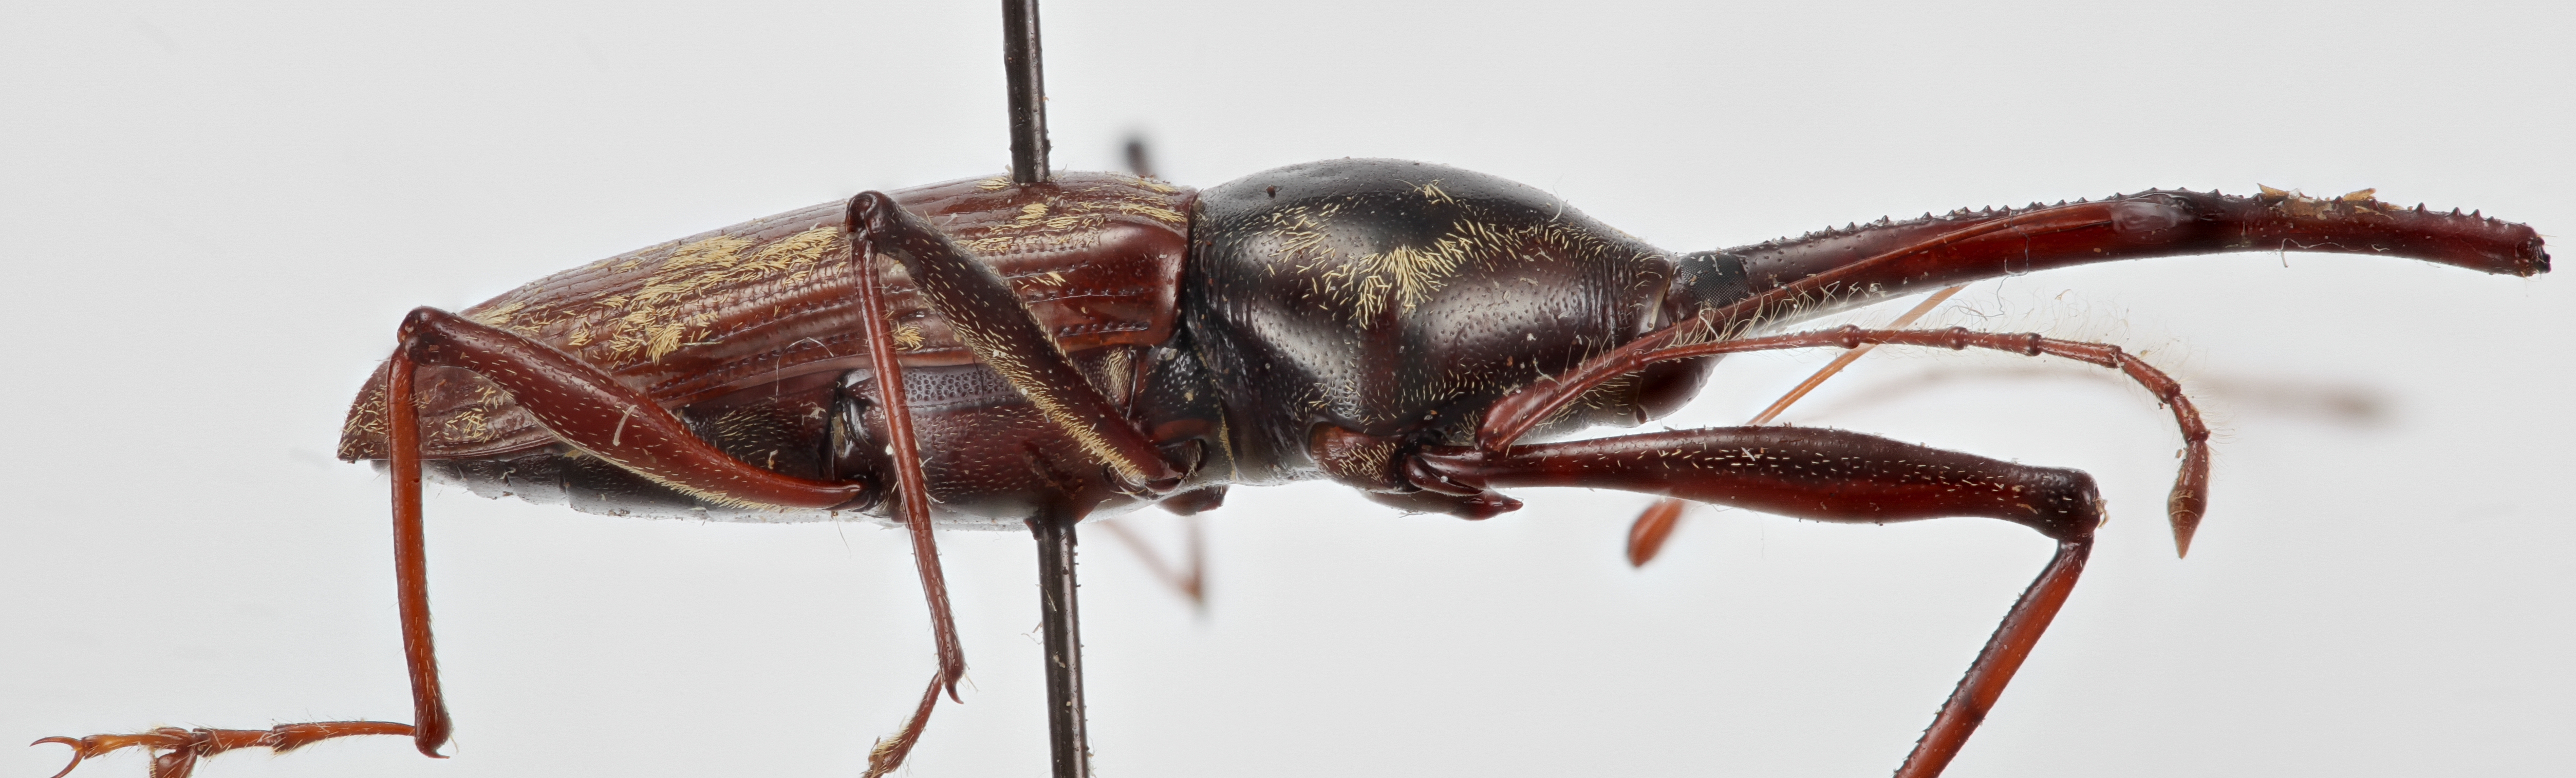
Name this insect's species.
Nesotocus giffardi
